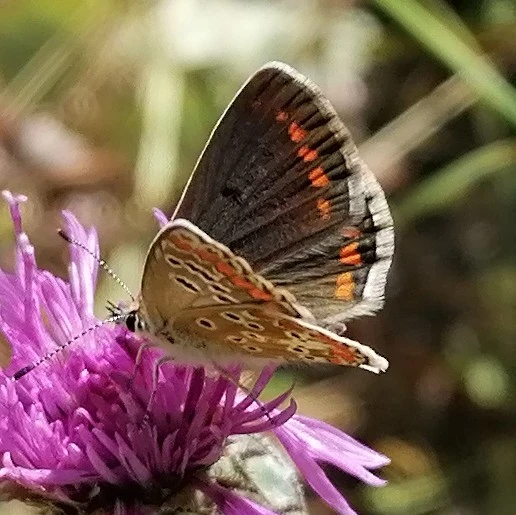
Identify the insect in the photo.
Aricia agestis/artaxerxes
